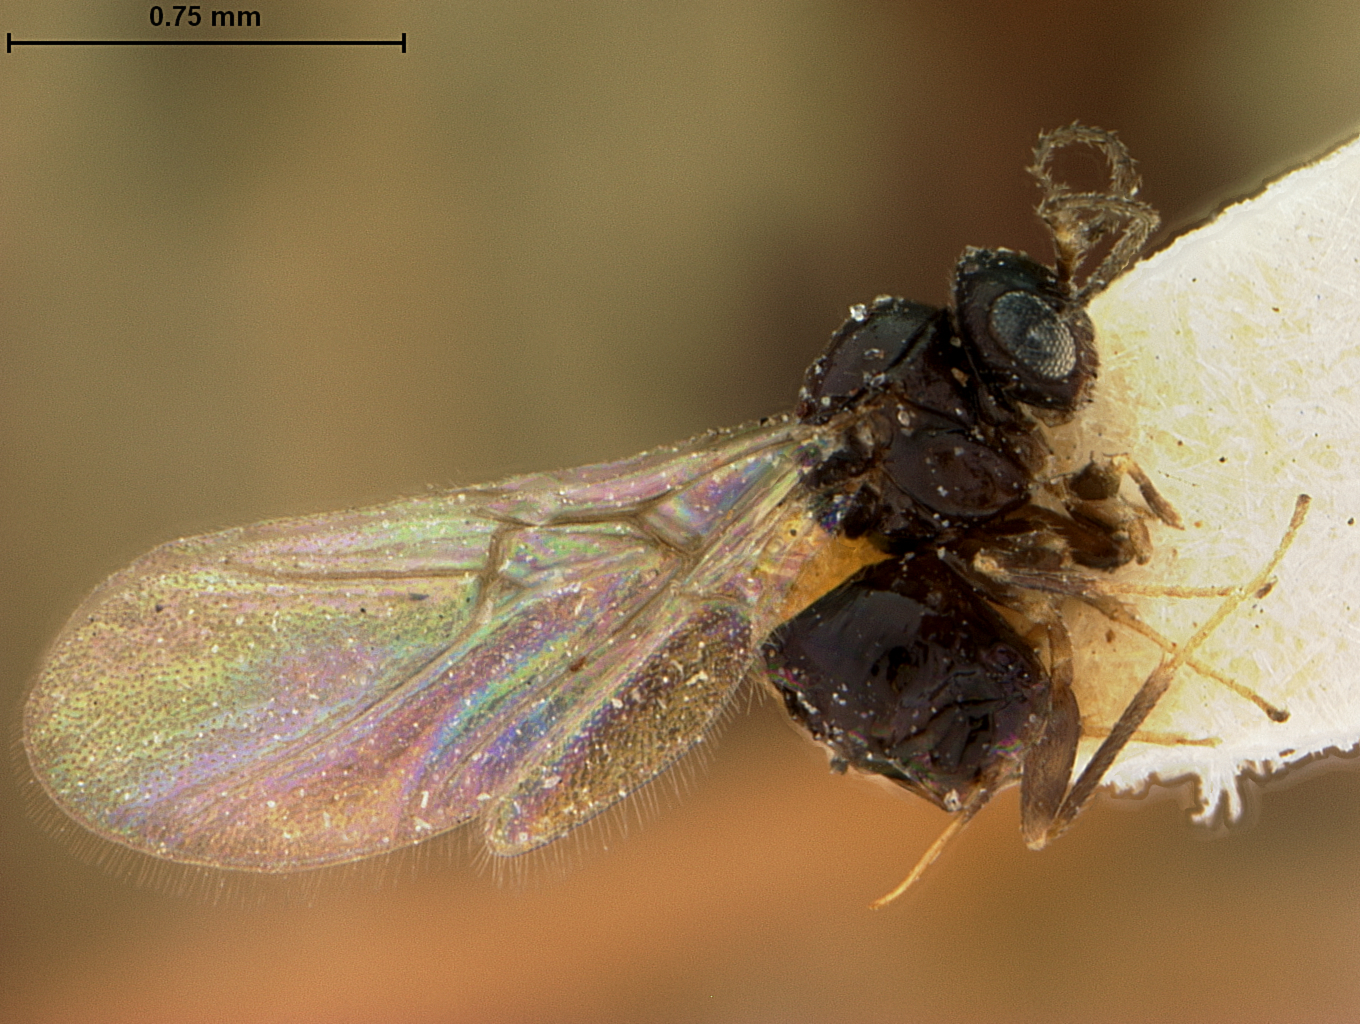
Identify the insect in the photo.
Neuroterus argentatus
